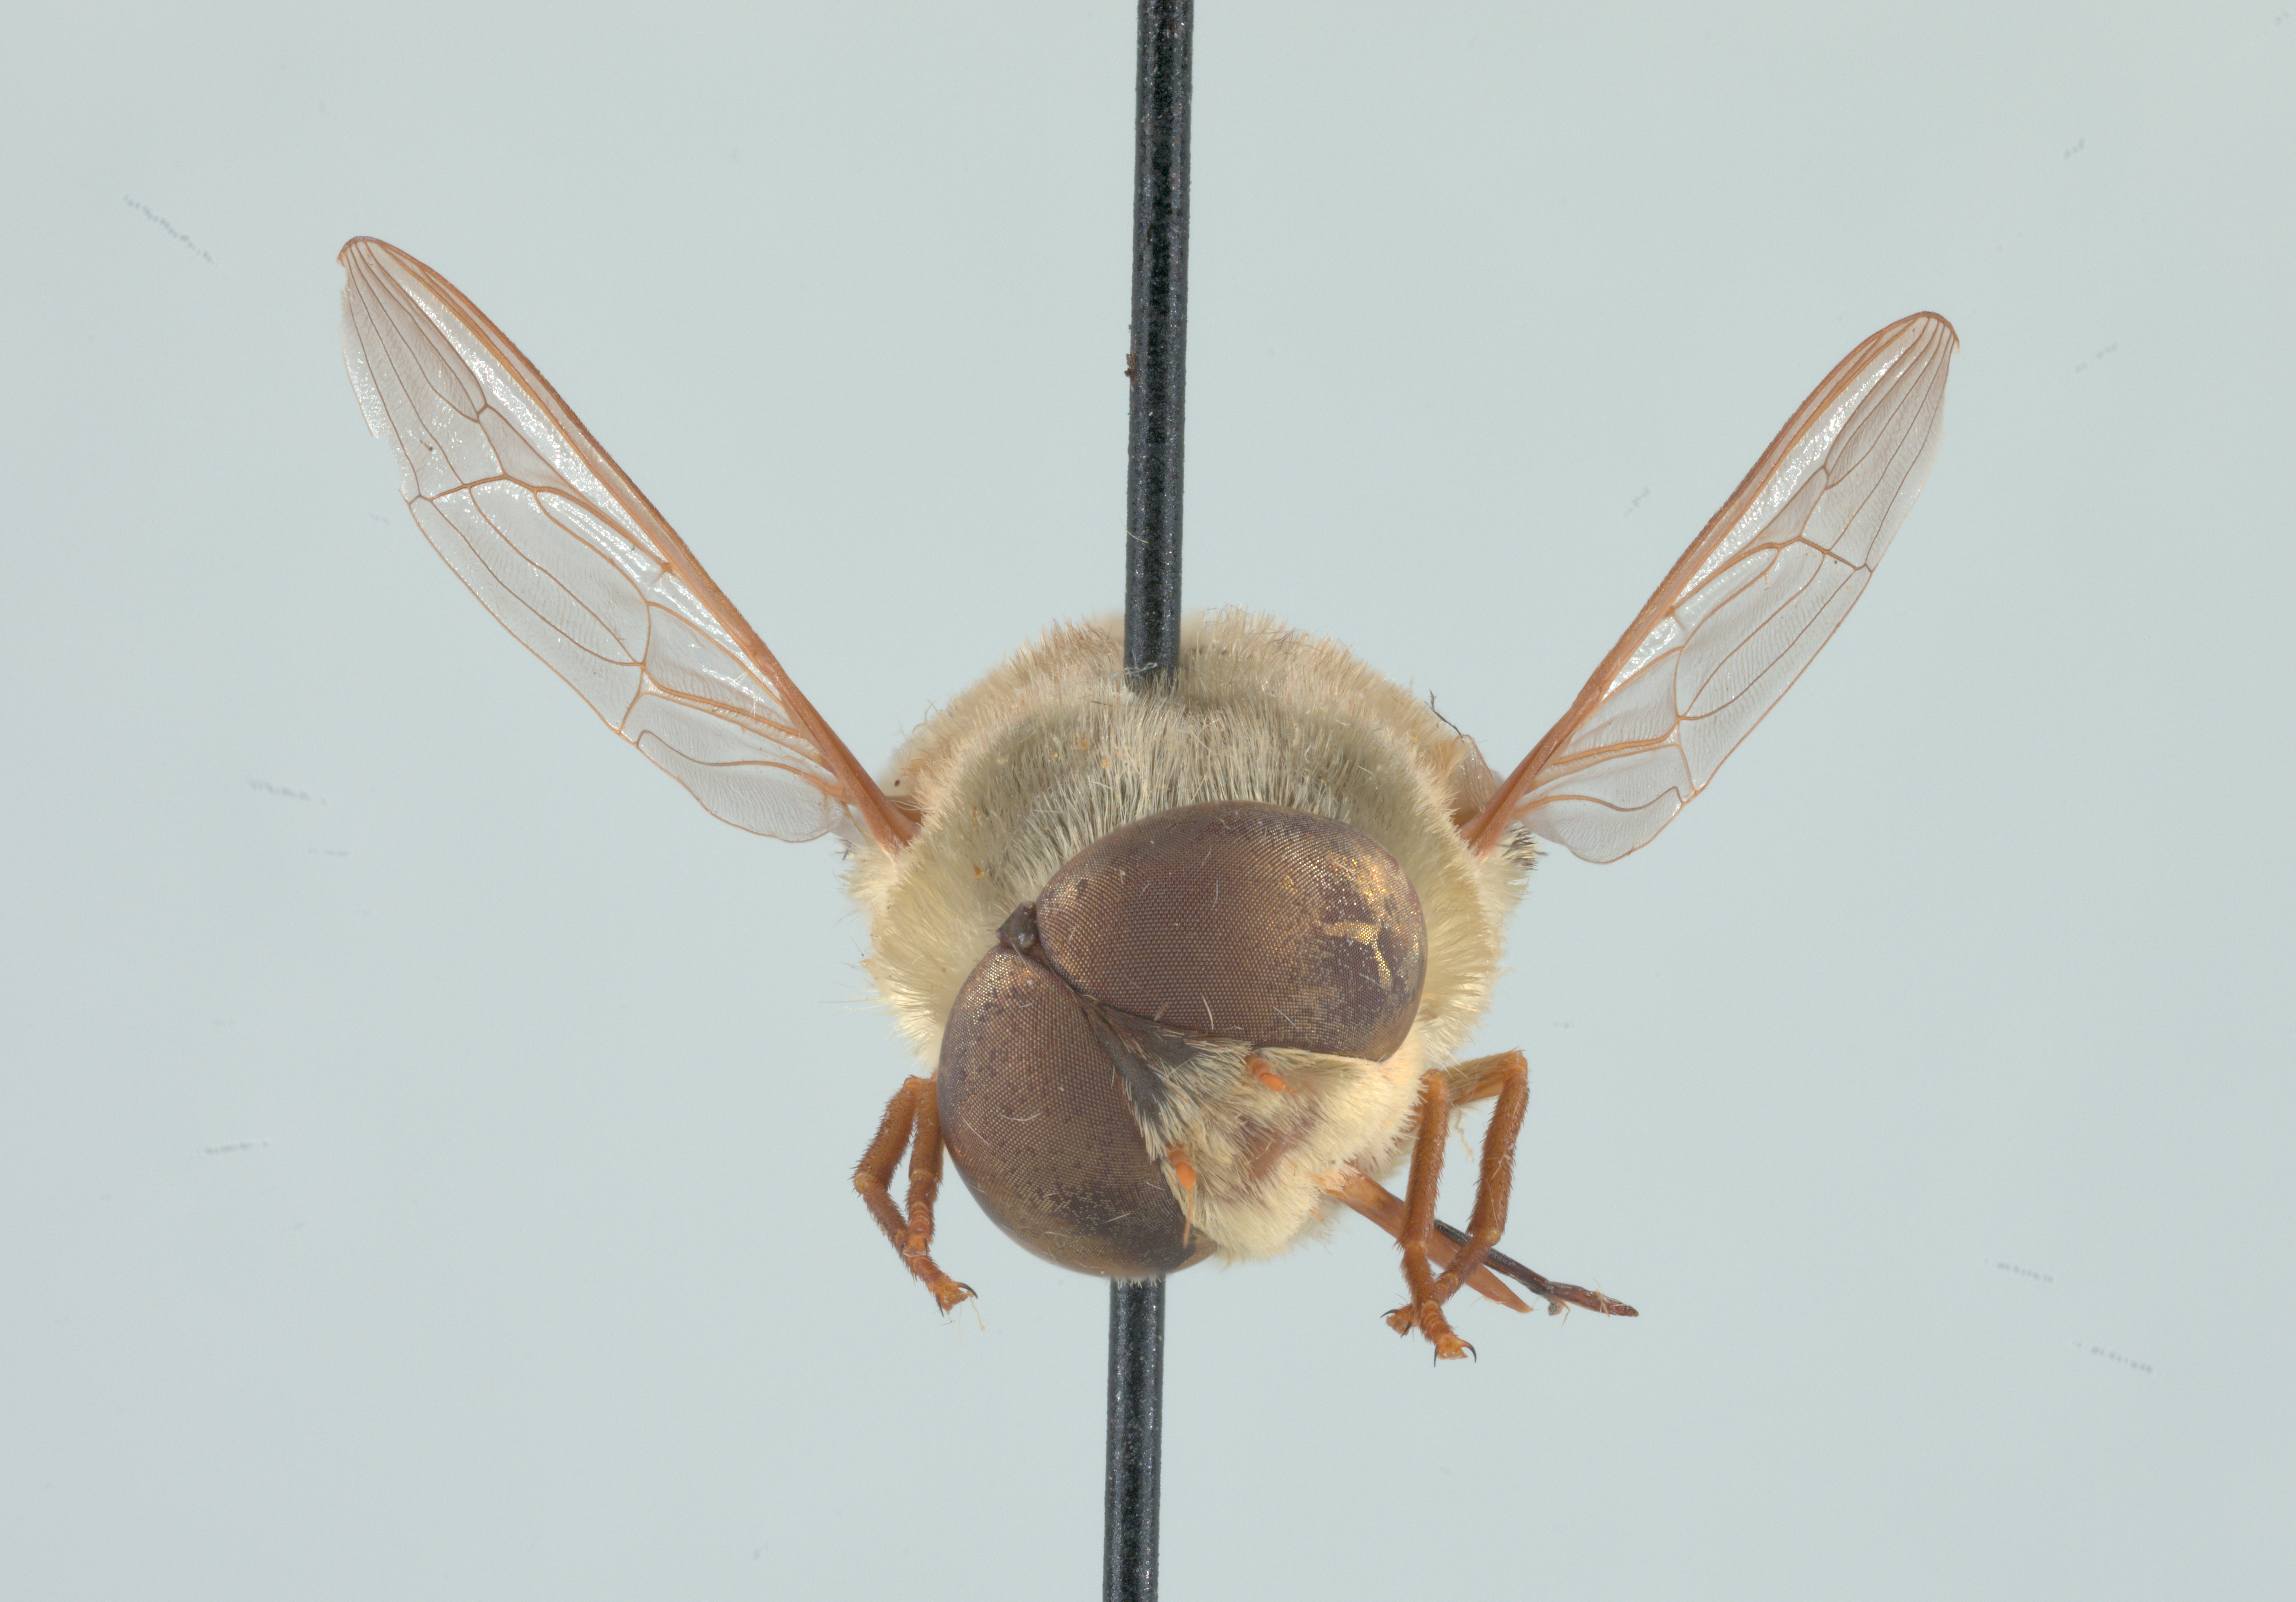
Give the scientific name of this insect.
Neorhynchocephalus volaticus
